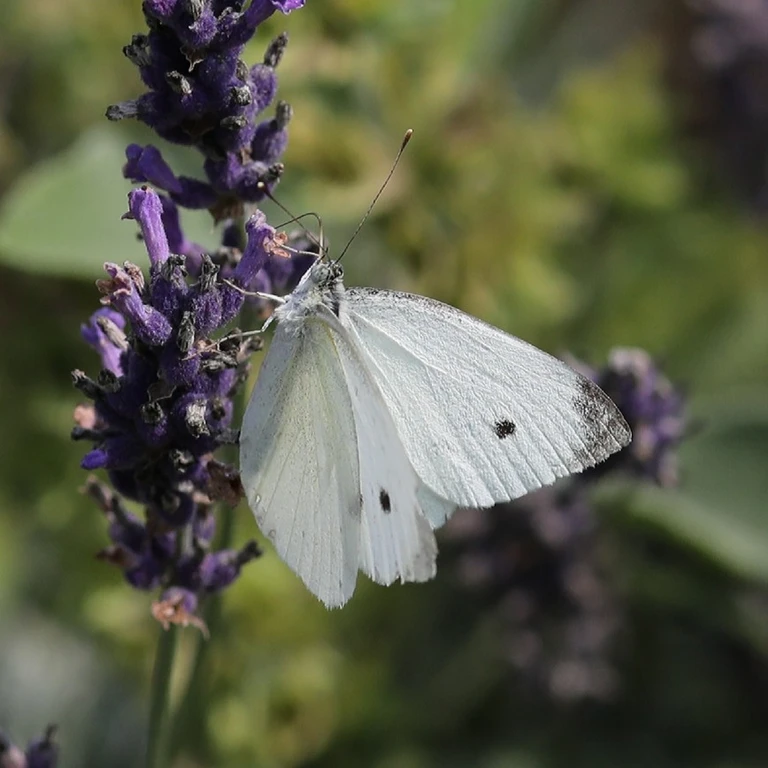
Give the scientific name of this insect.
Pieris rapae
